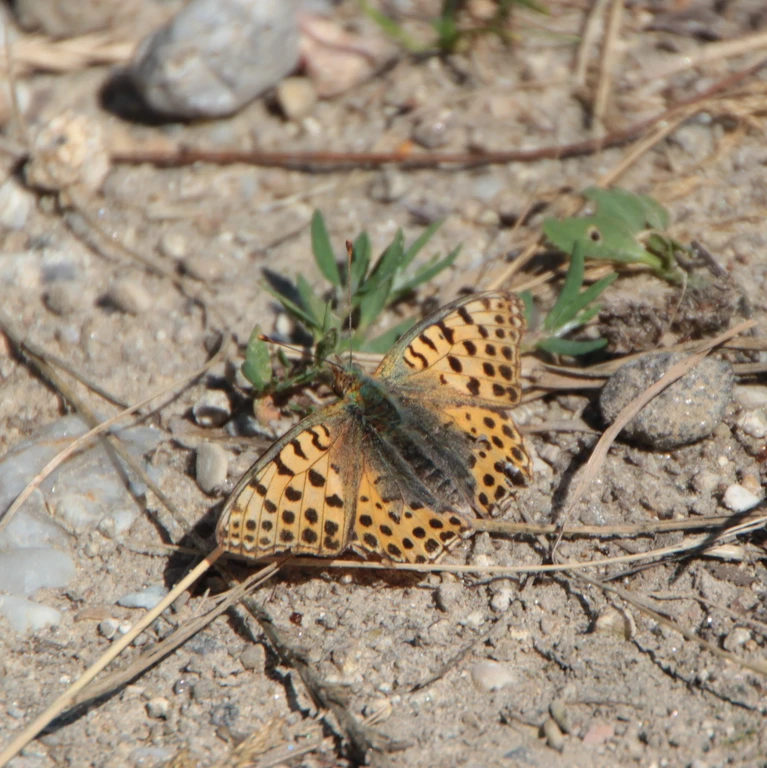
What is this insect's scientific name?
Issoria lathonia
